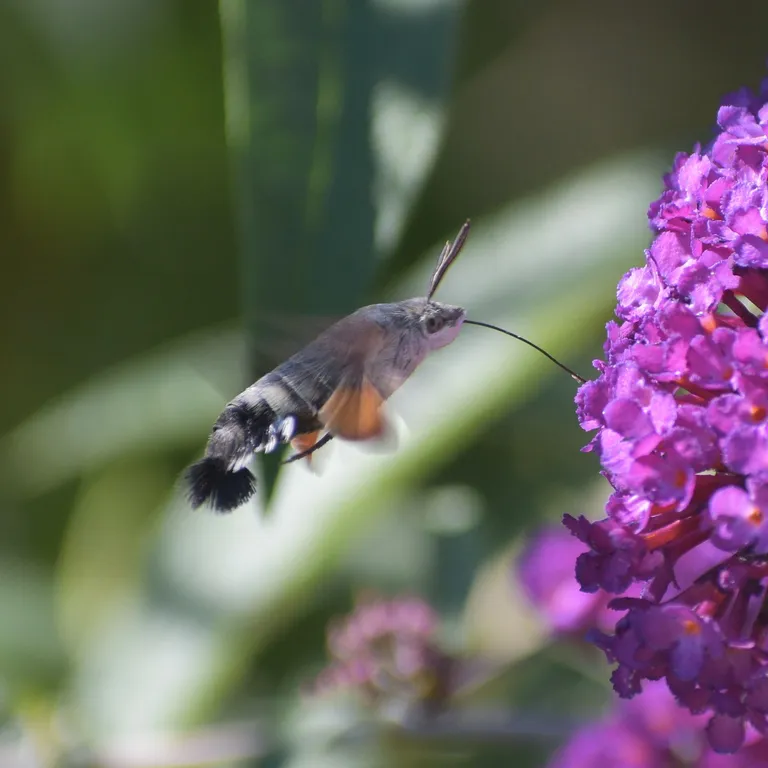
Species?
Macroglossum stellatarum
